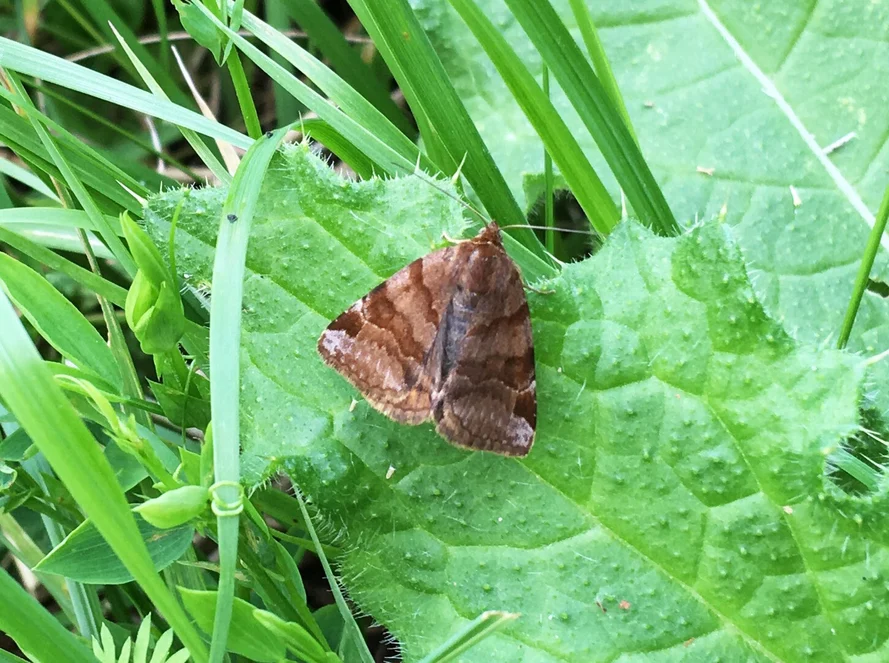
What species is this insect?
Euclidia glyphica
